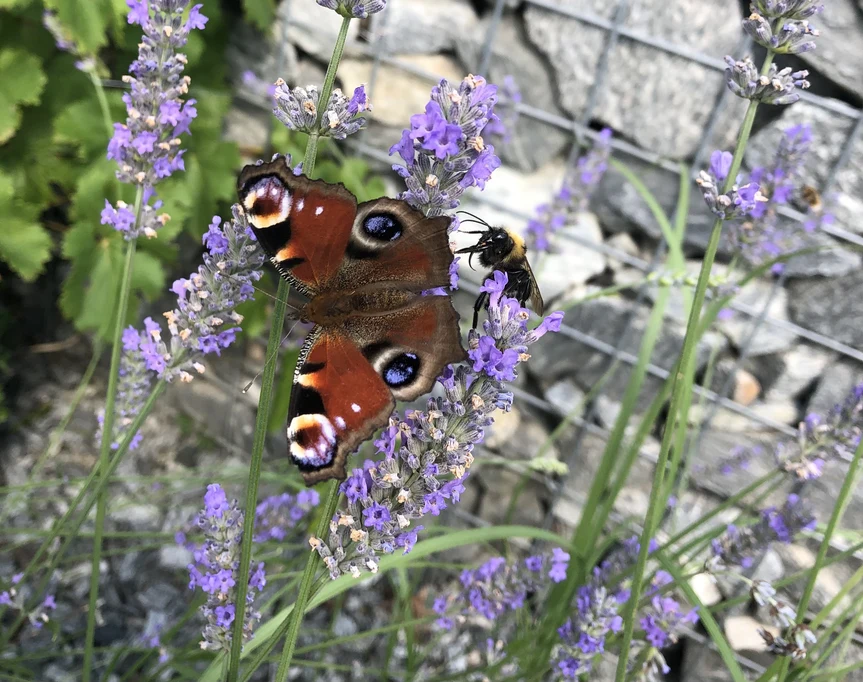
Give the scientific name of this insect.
Aglais io
